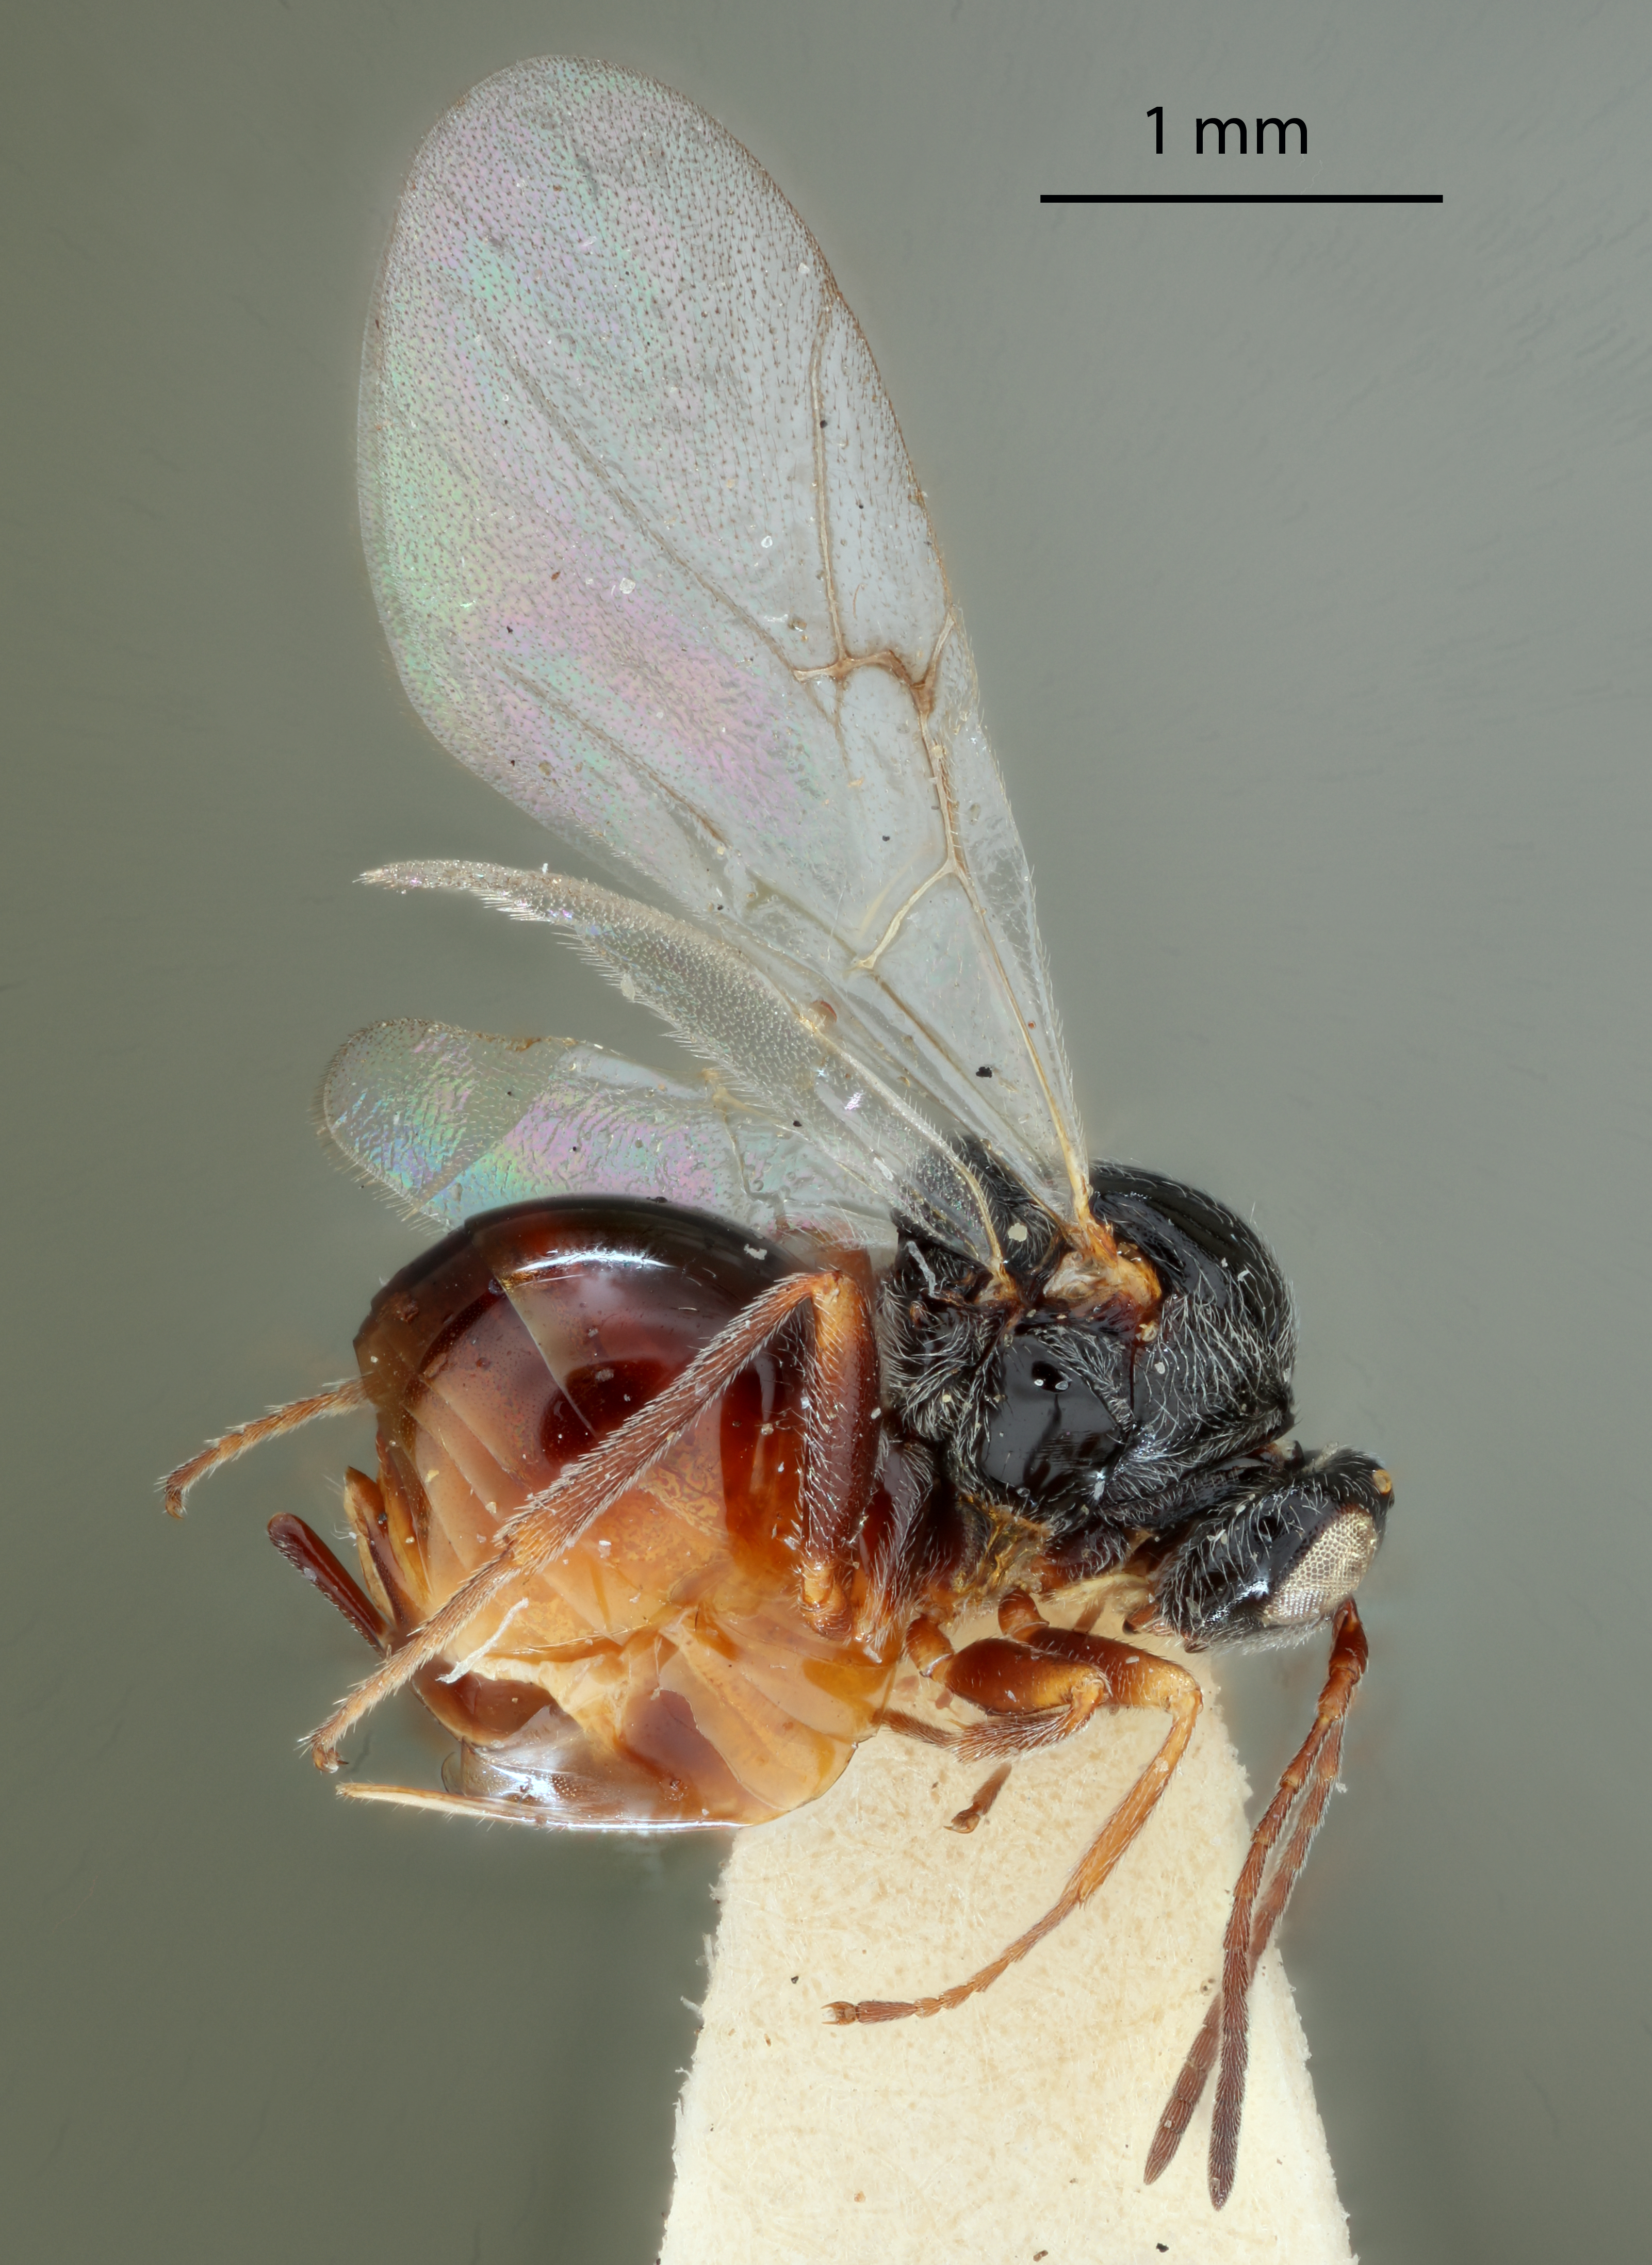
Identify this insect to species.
Andricus prescotti
